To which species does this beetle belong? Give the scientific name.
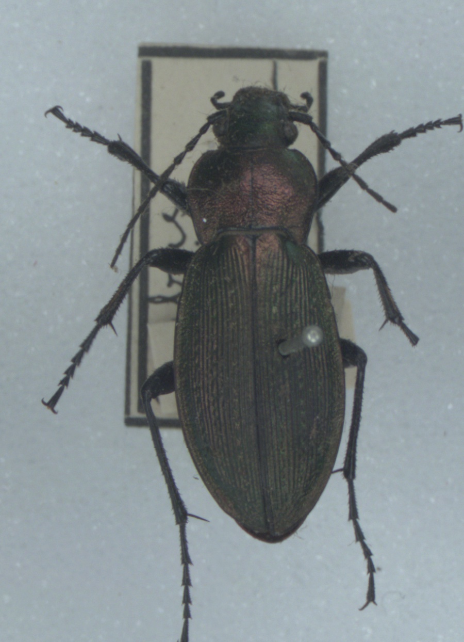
Carabus monilis
